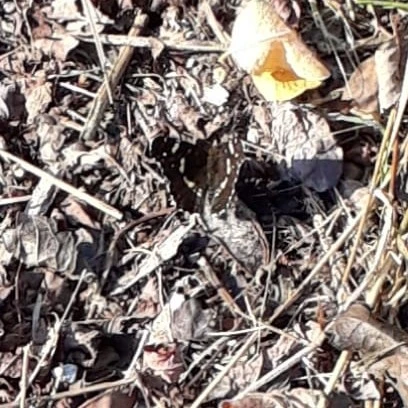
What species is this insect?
Araschnia levana
